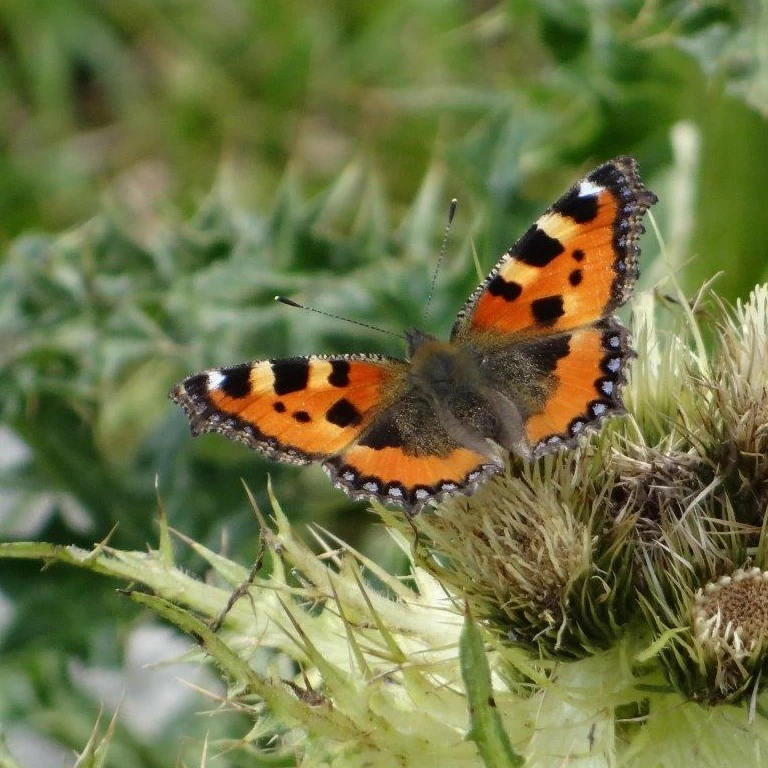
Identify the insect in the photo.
Aglais urticae
